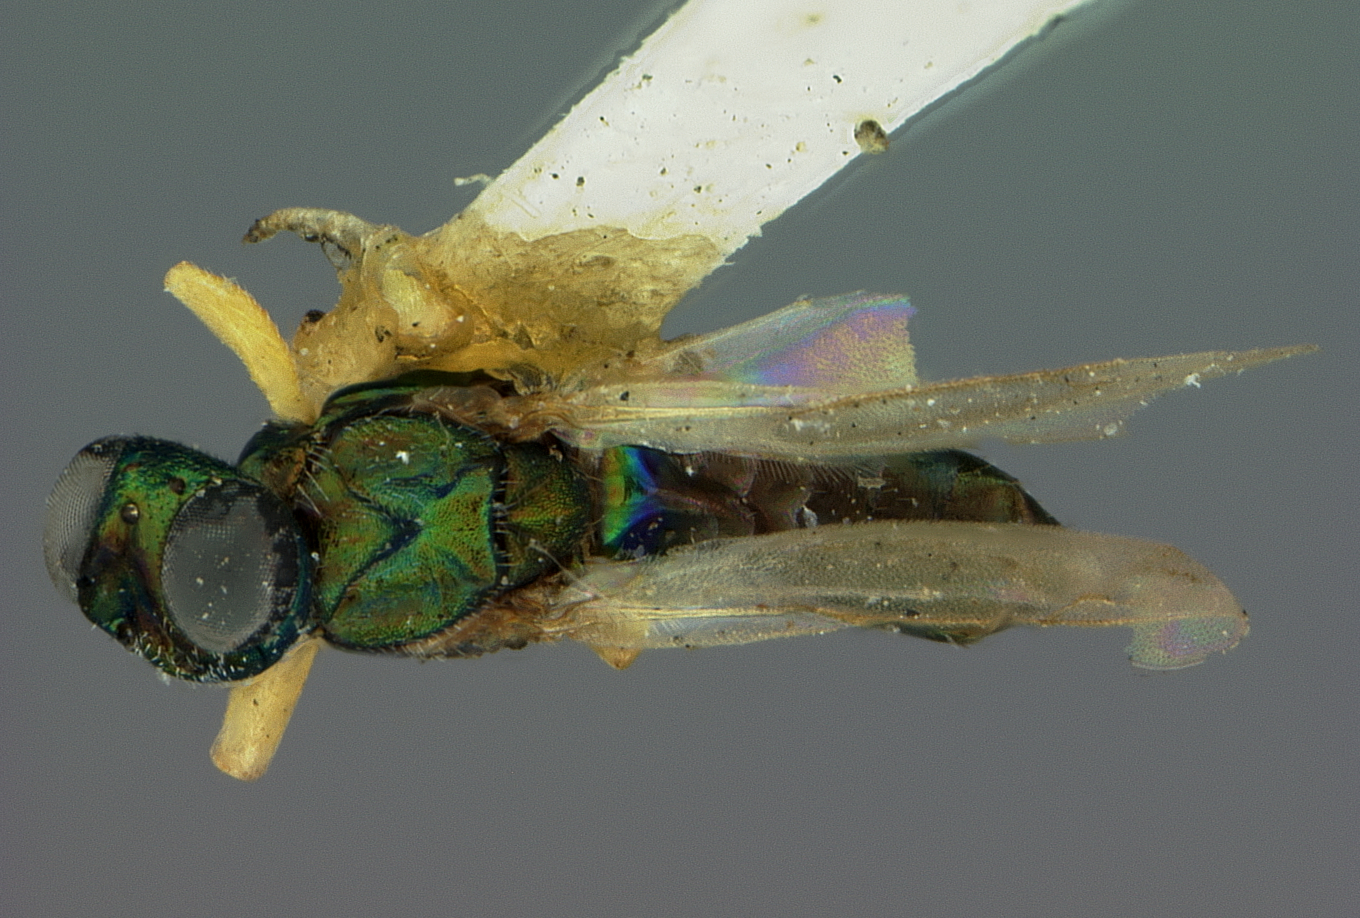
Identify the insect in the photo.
Eupelmus auratus
